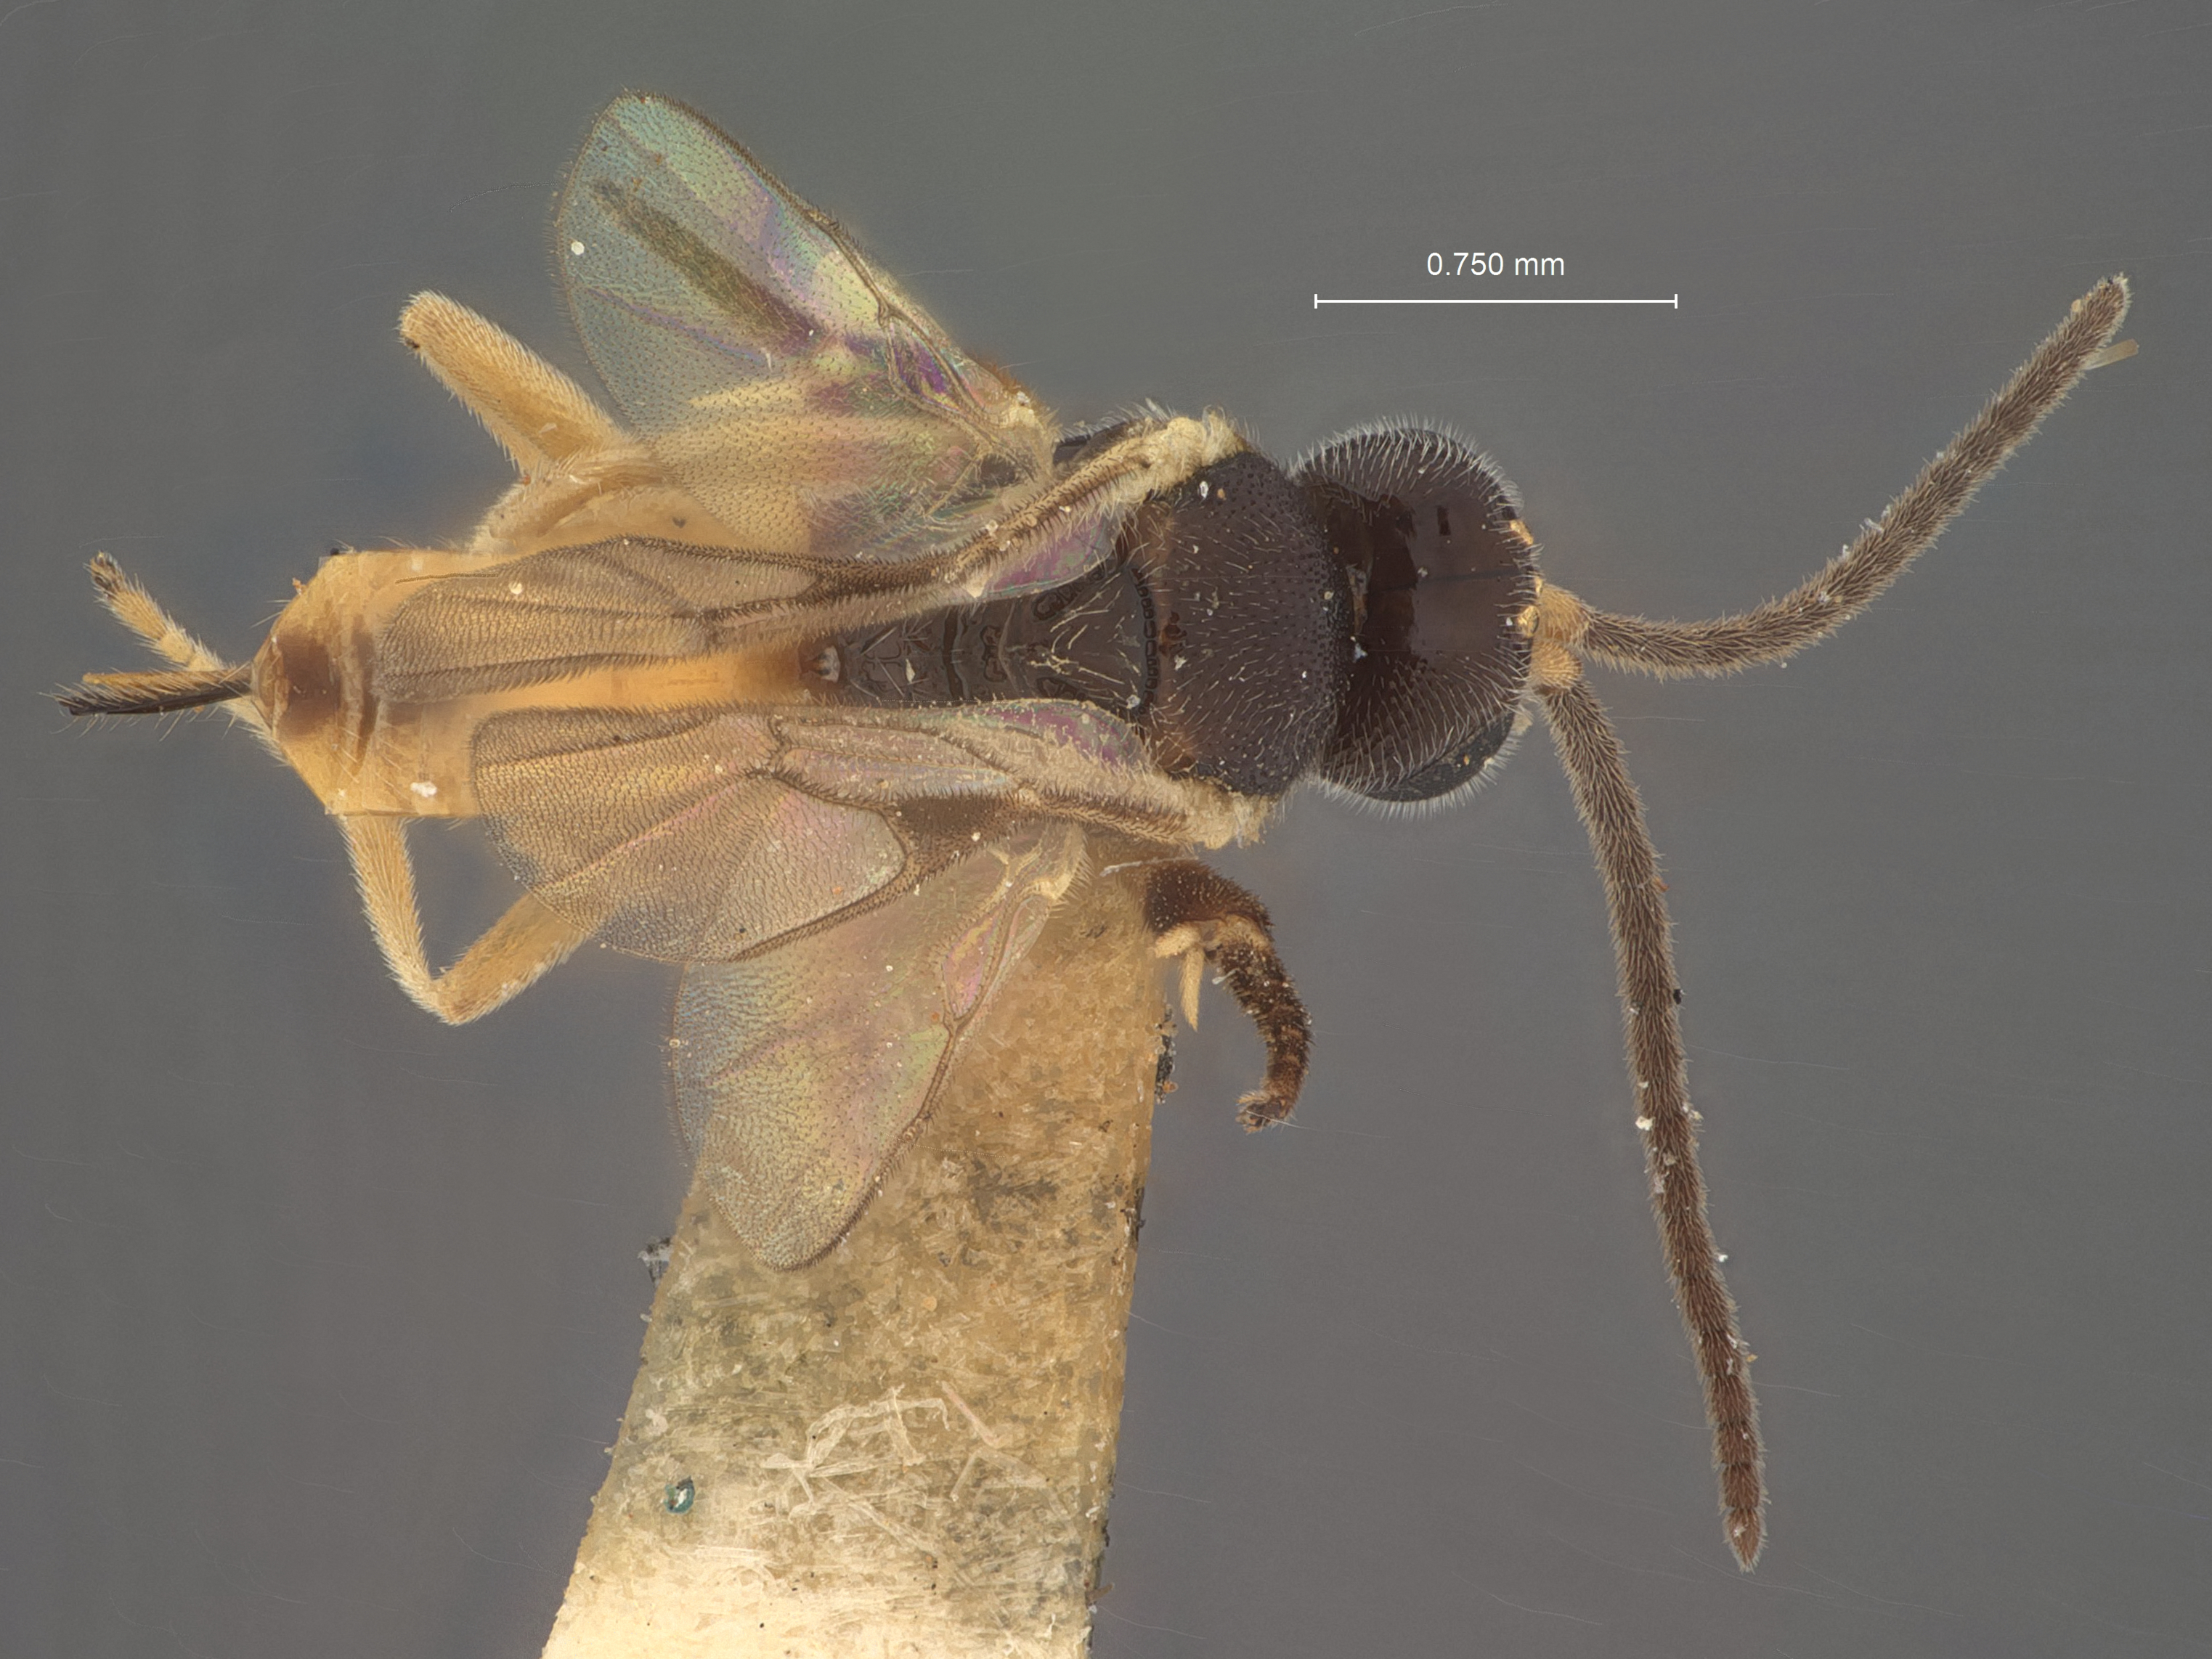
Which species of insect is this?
Microgaster jocare
